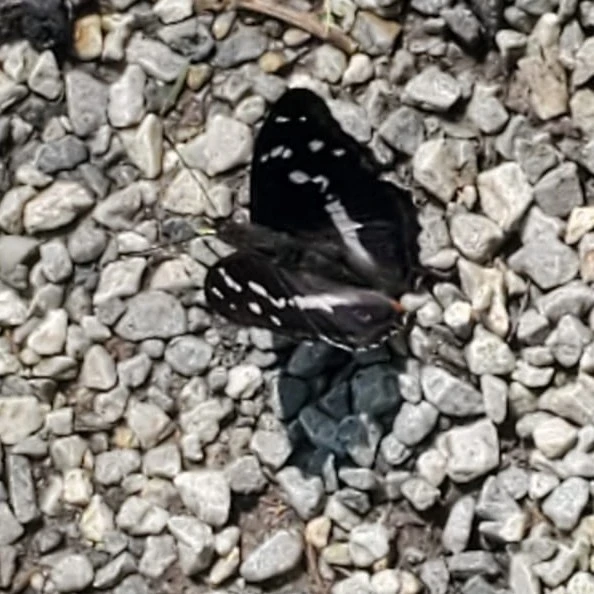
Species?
Apatura iris
